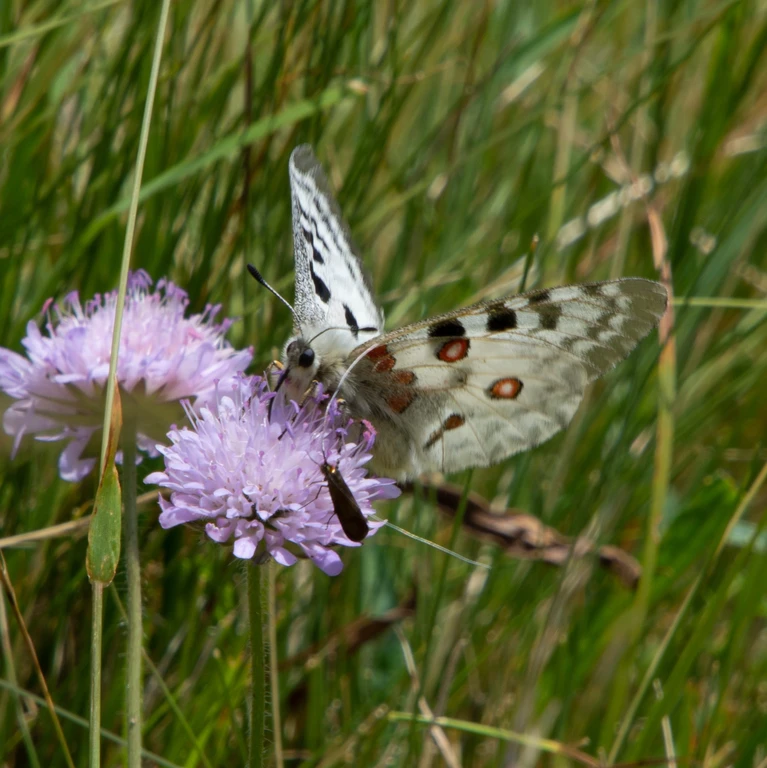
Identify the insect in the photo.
Parnassius apollo
